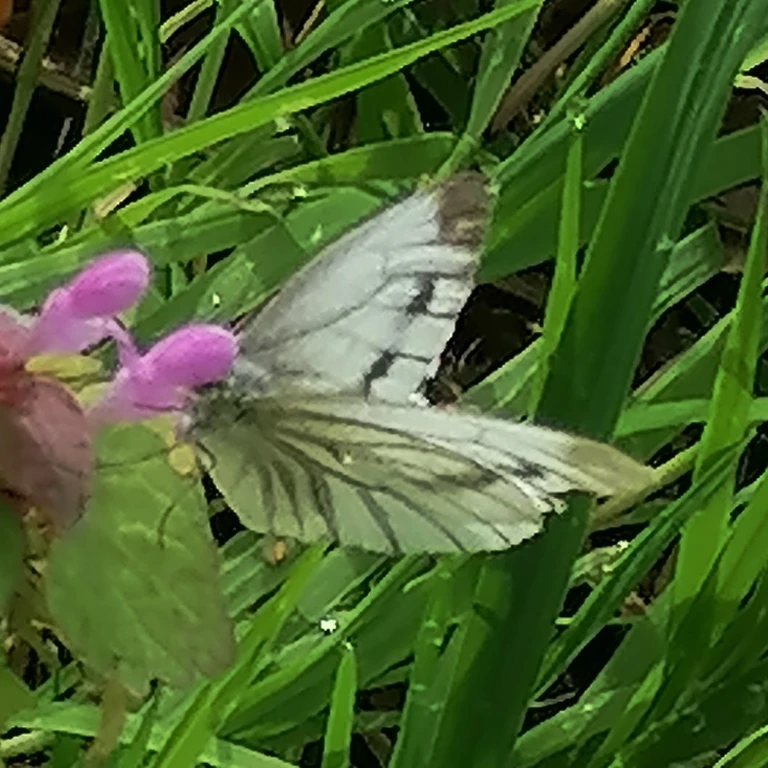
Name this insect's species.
Pieris napi
